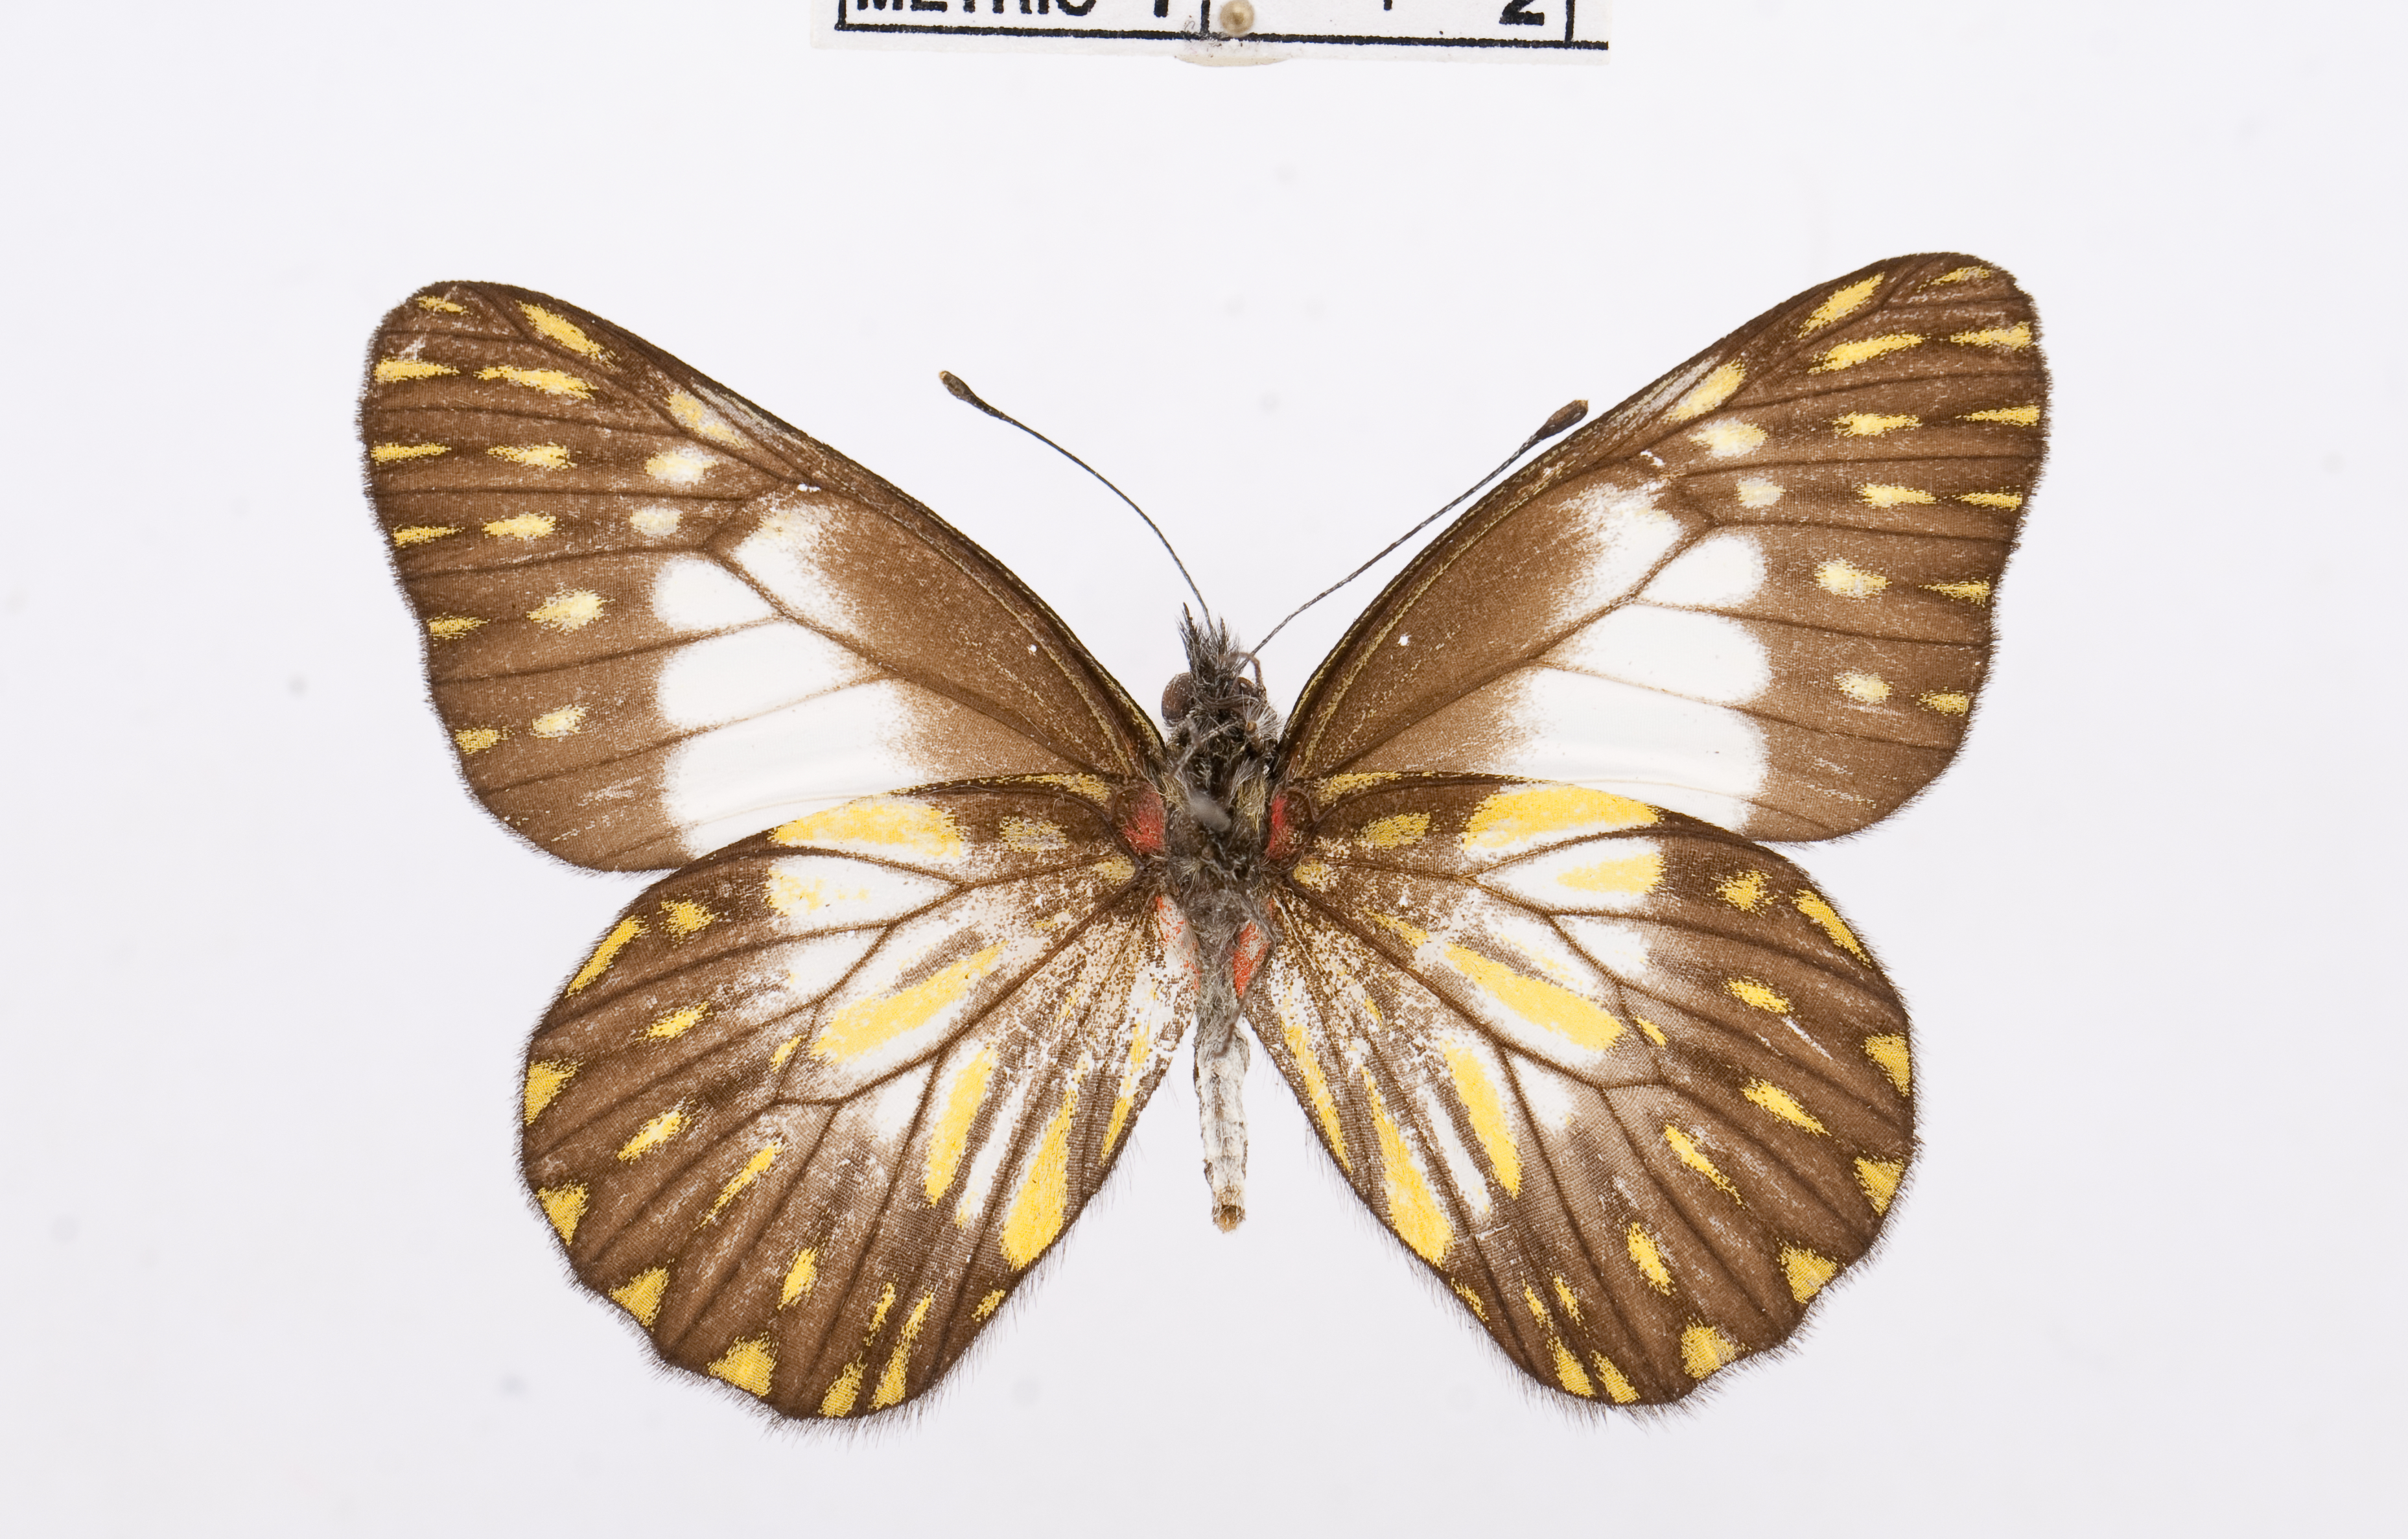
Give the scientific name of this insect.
Catasticta prioneris
